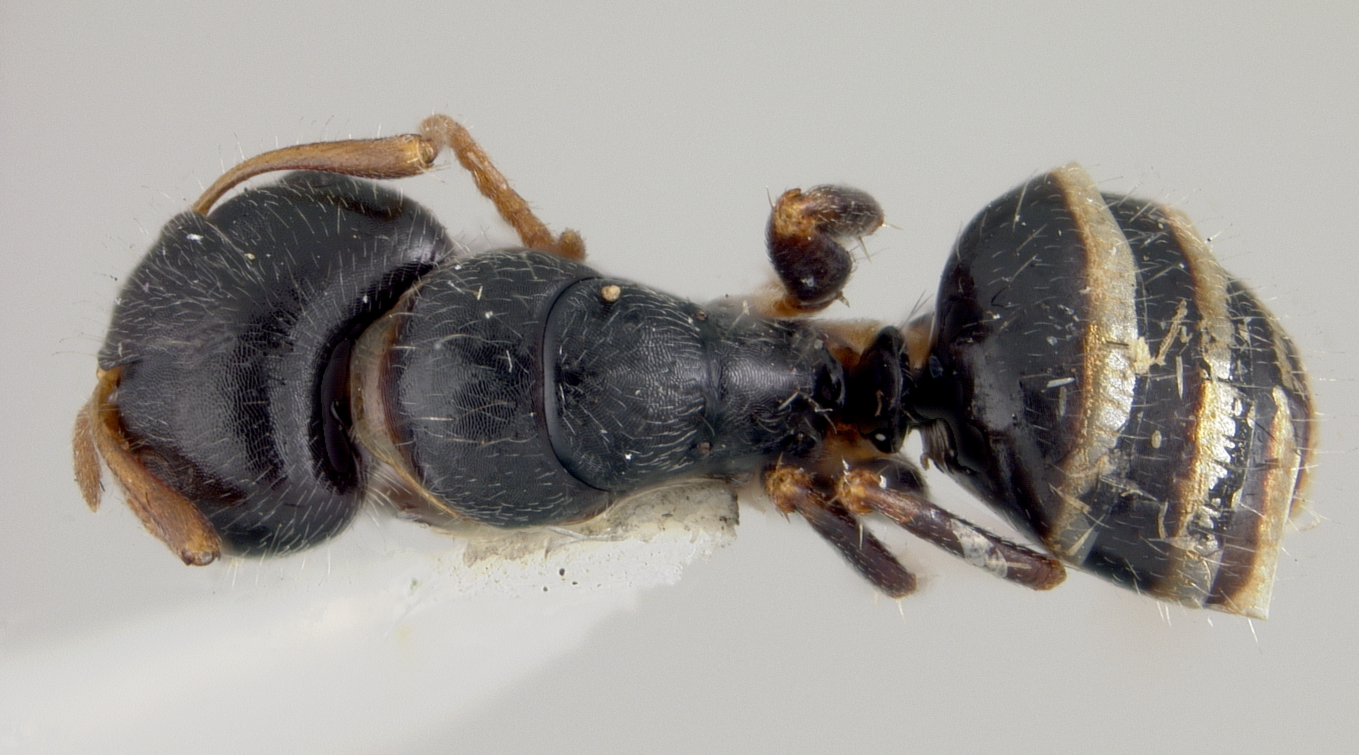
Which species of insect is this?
Camponotus marianensis
